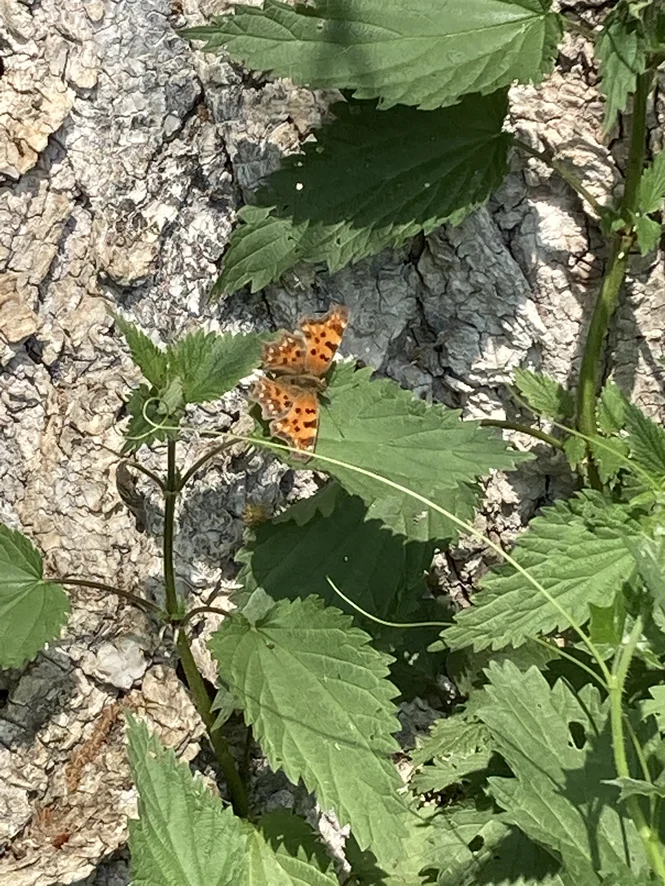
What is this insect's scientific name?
Polygonia c-album
